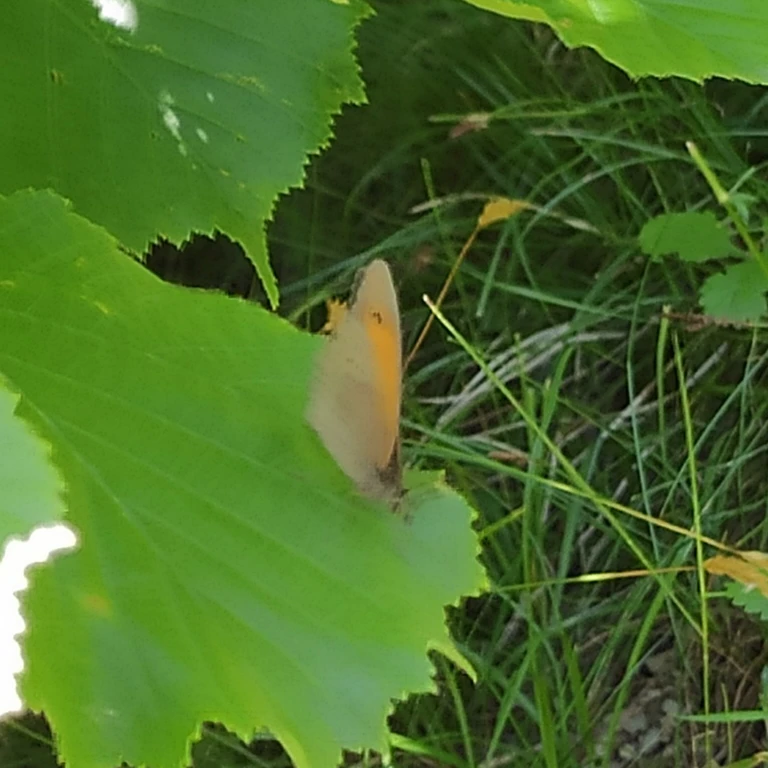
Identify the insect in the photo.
Maniola jurtina
